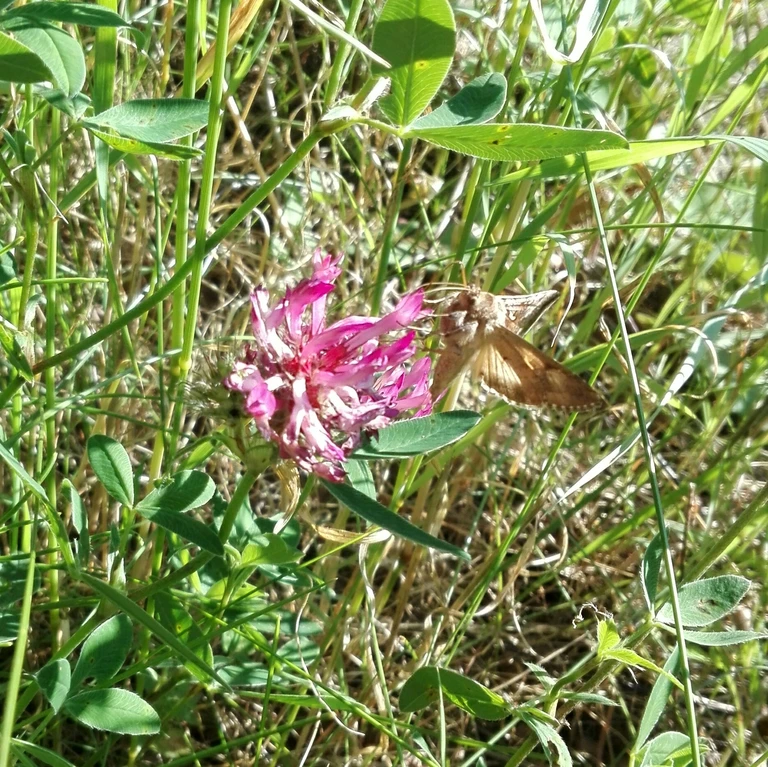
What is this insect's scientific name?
Autographa gamma
